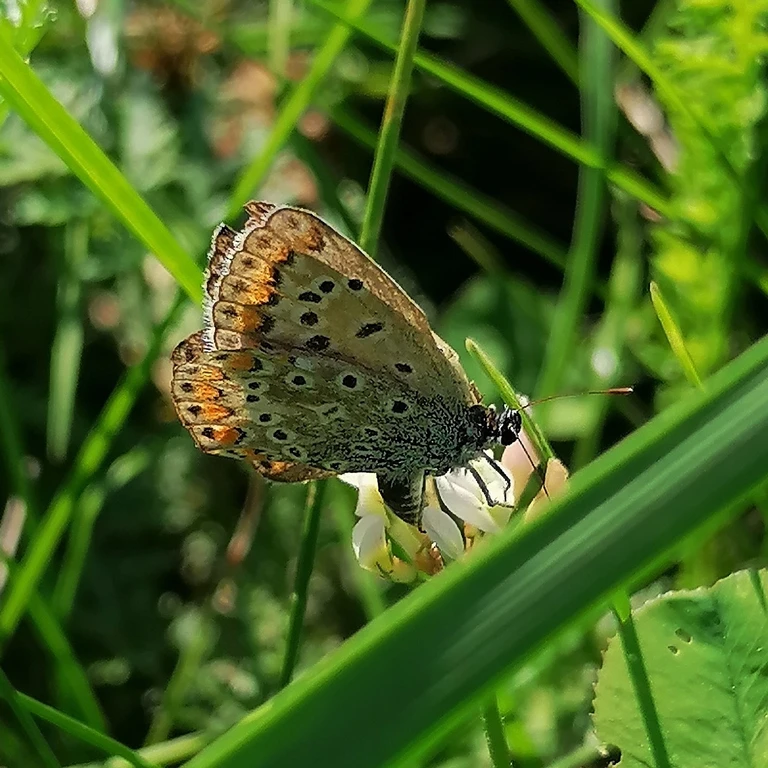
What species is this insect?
Polyommatus icarus
